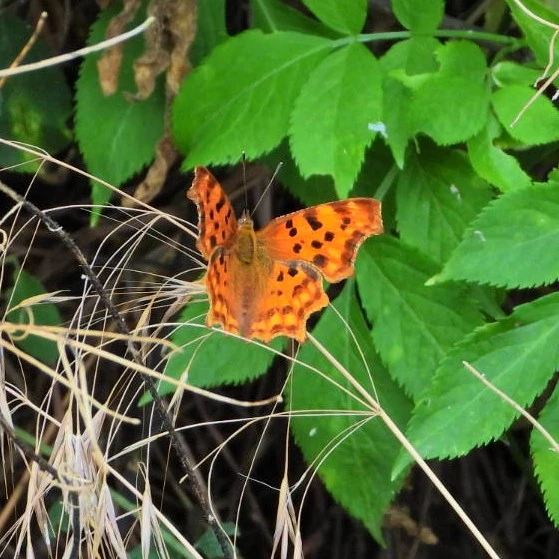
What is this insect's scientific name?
Polygonia c-album
